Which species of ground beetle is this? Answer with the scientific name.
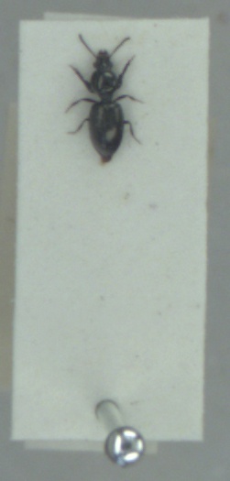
Dyschirius aeneus
